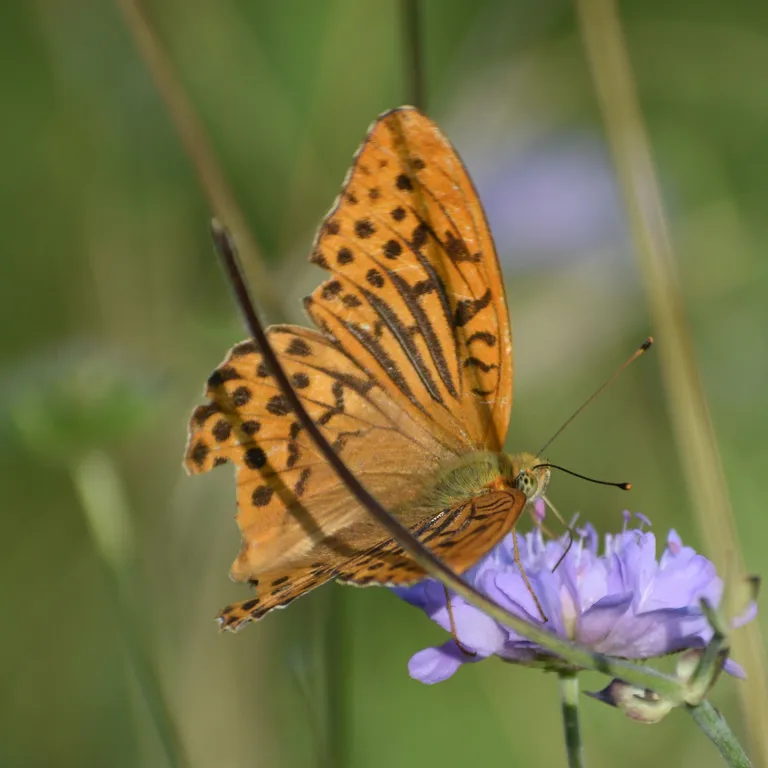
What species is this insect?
Argynnis paphia
